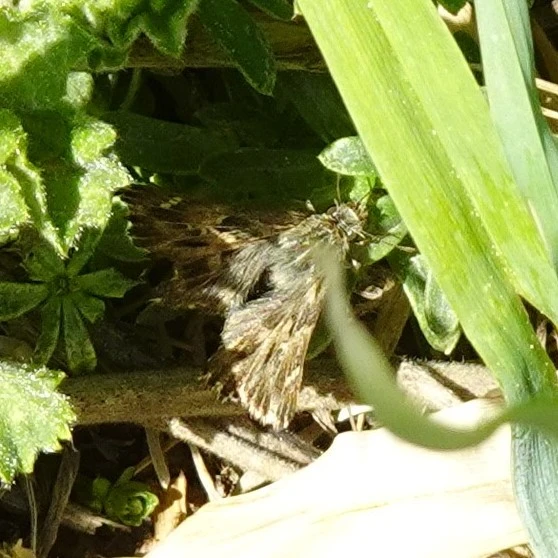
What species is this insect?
Carcharodus alceae
